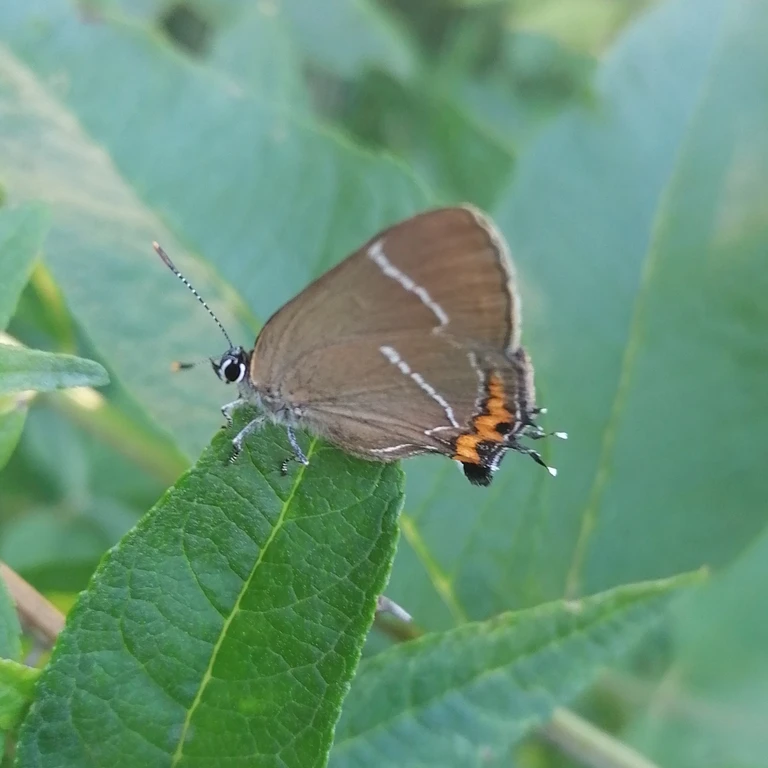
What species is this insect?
Satyrium w-album
